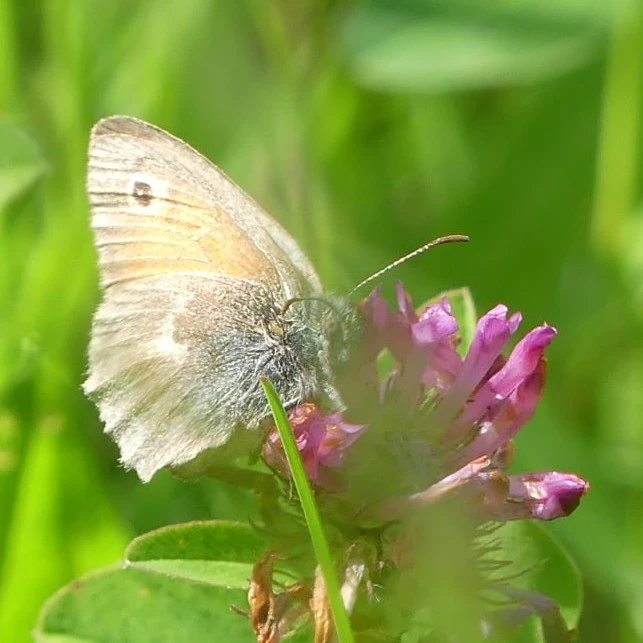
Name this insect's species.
Coenonympha pamphilus
